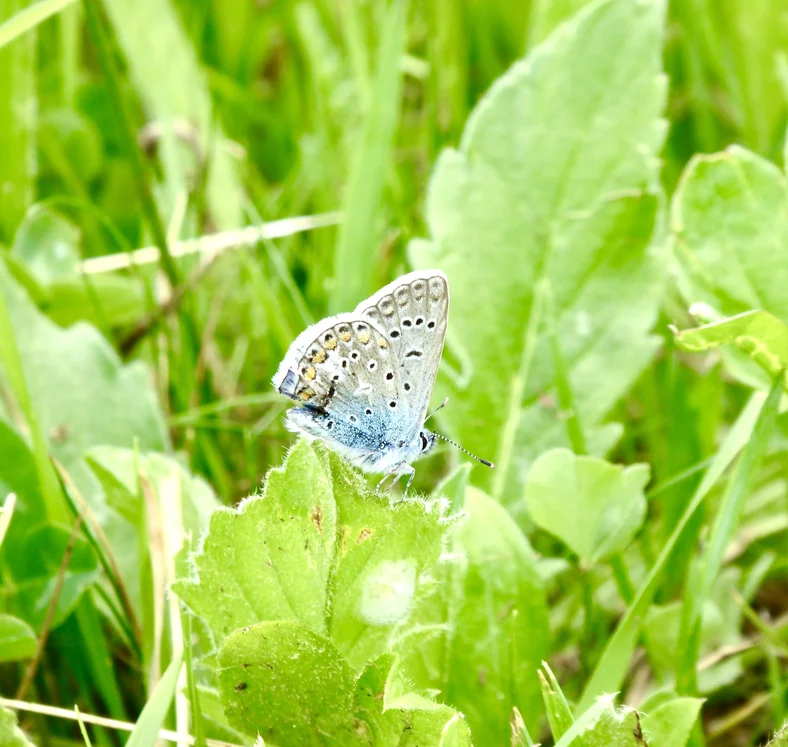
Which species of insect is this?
Polyommatus icarus
